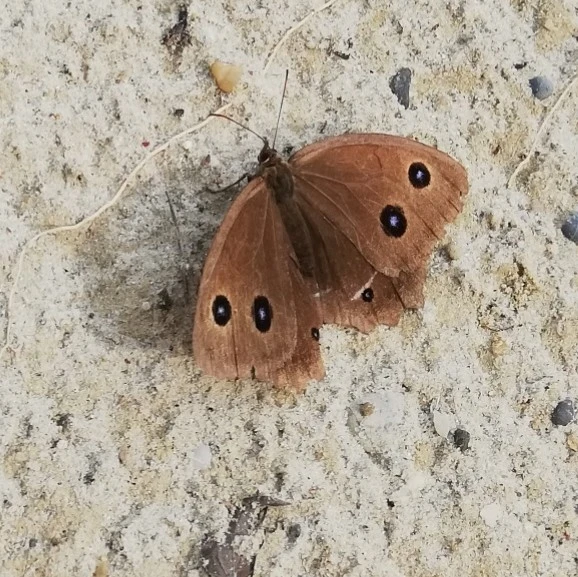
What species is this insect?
Minois dryas
